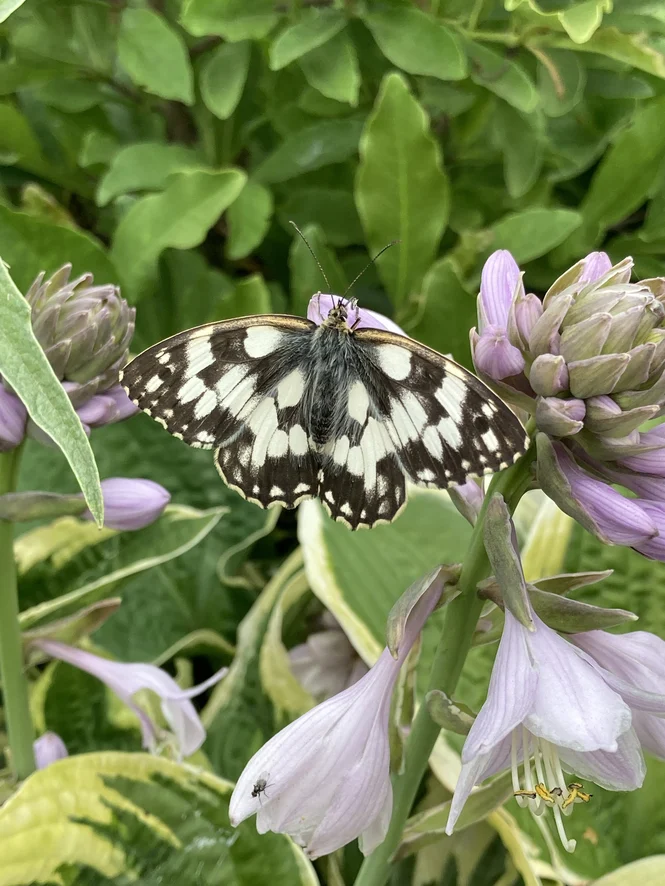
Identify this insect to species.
Melanargia galathea
